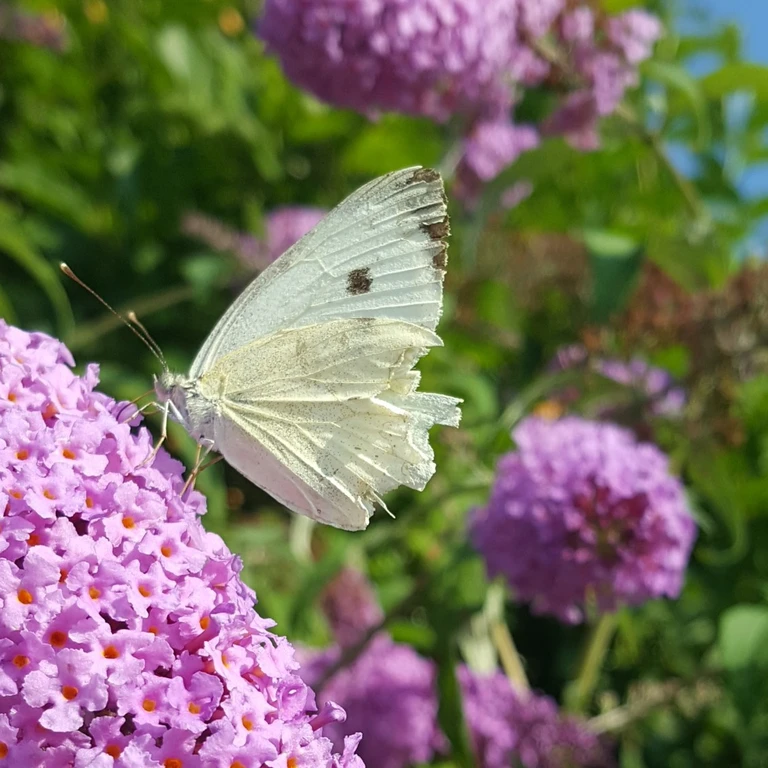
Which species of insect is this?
Pieris brassicae
